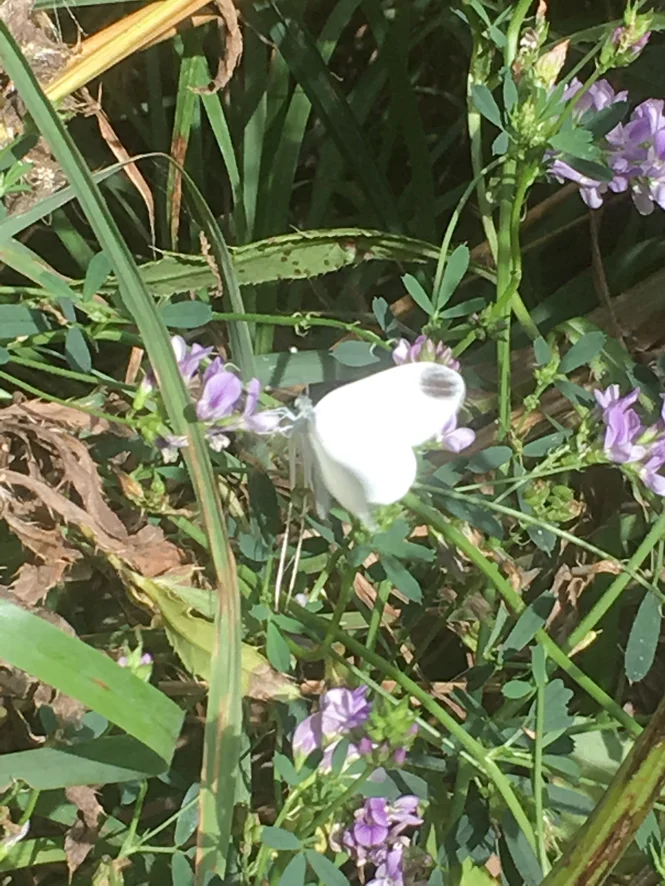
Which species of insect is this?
Leptidea sinapis/juvernica
